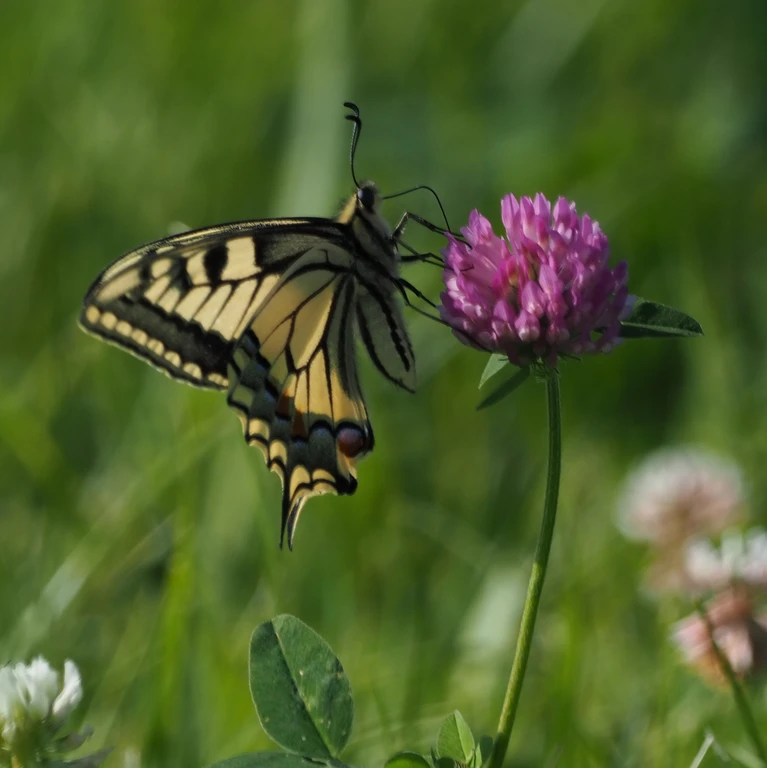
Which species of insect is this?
Papilio machaon
